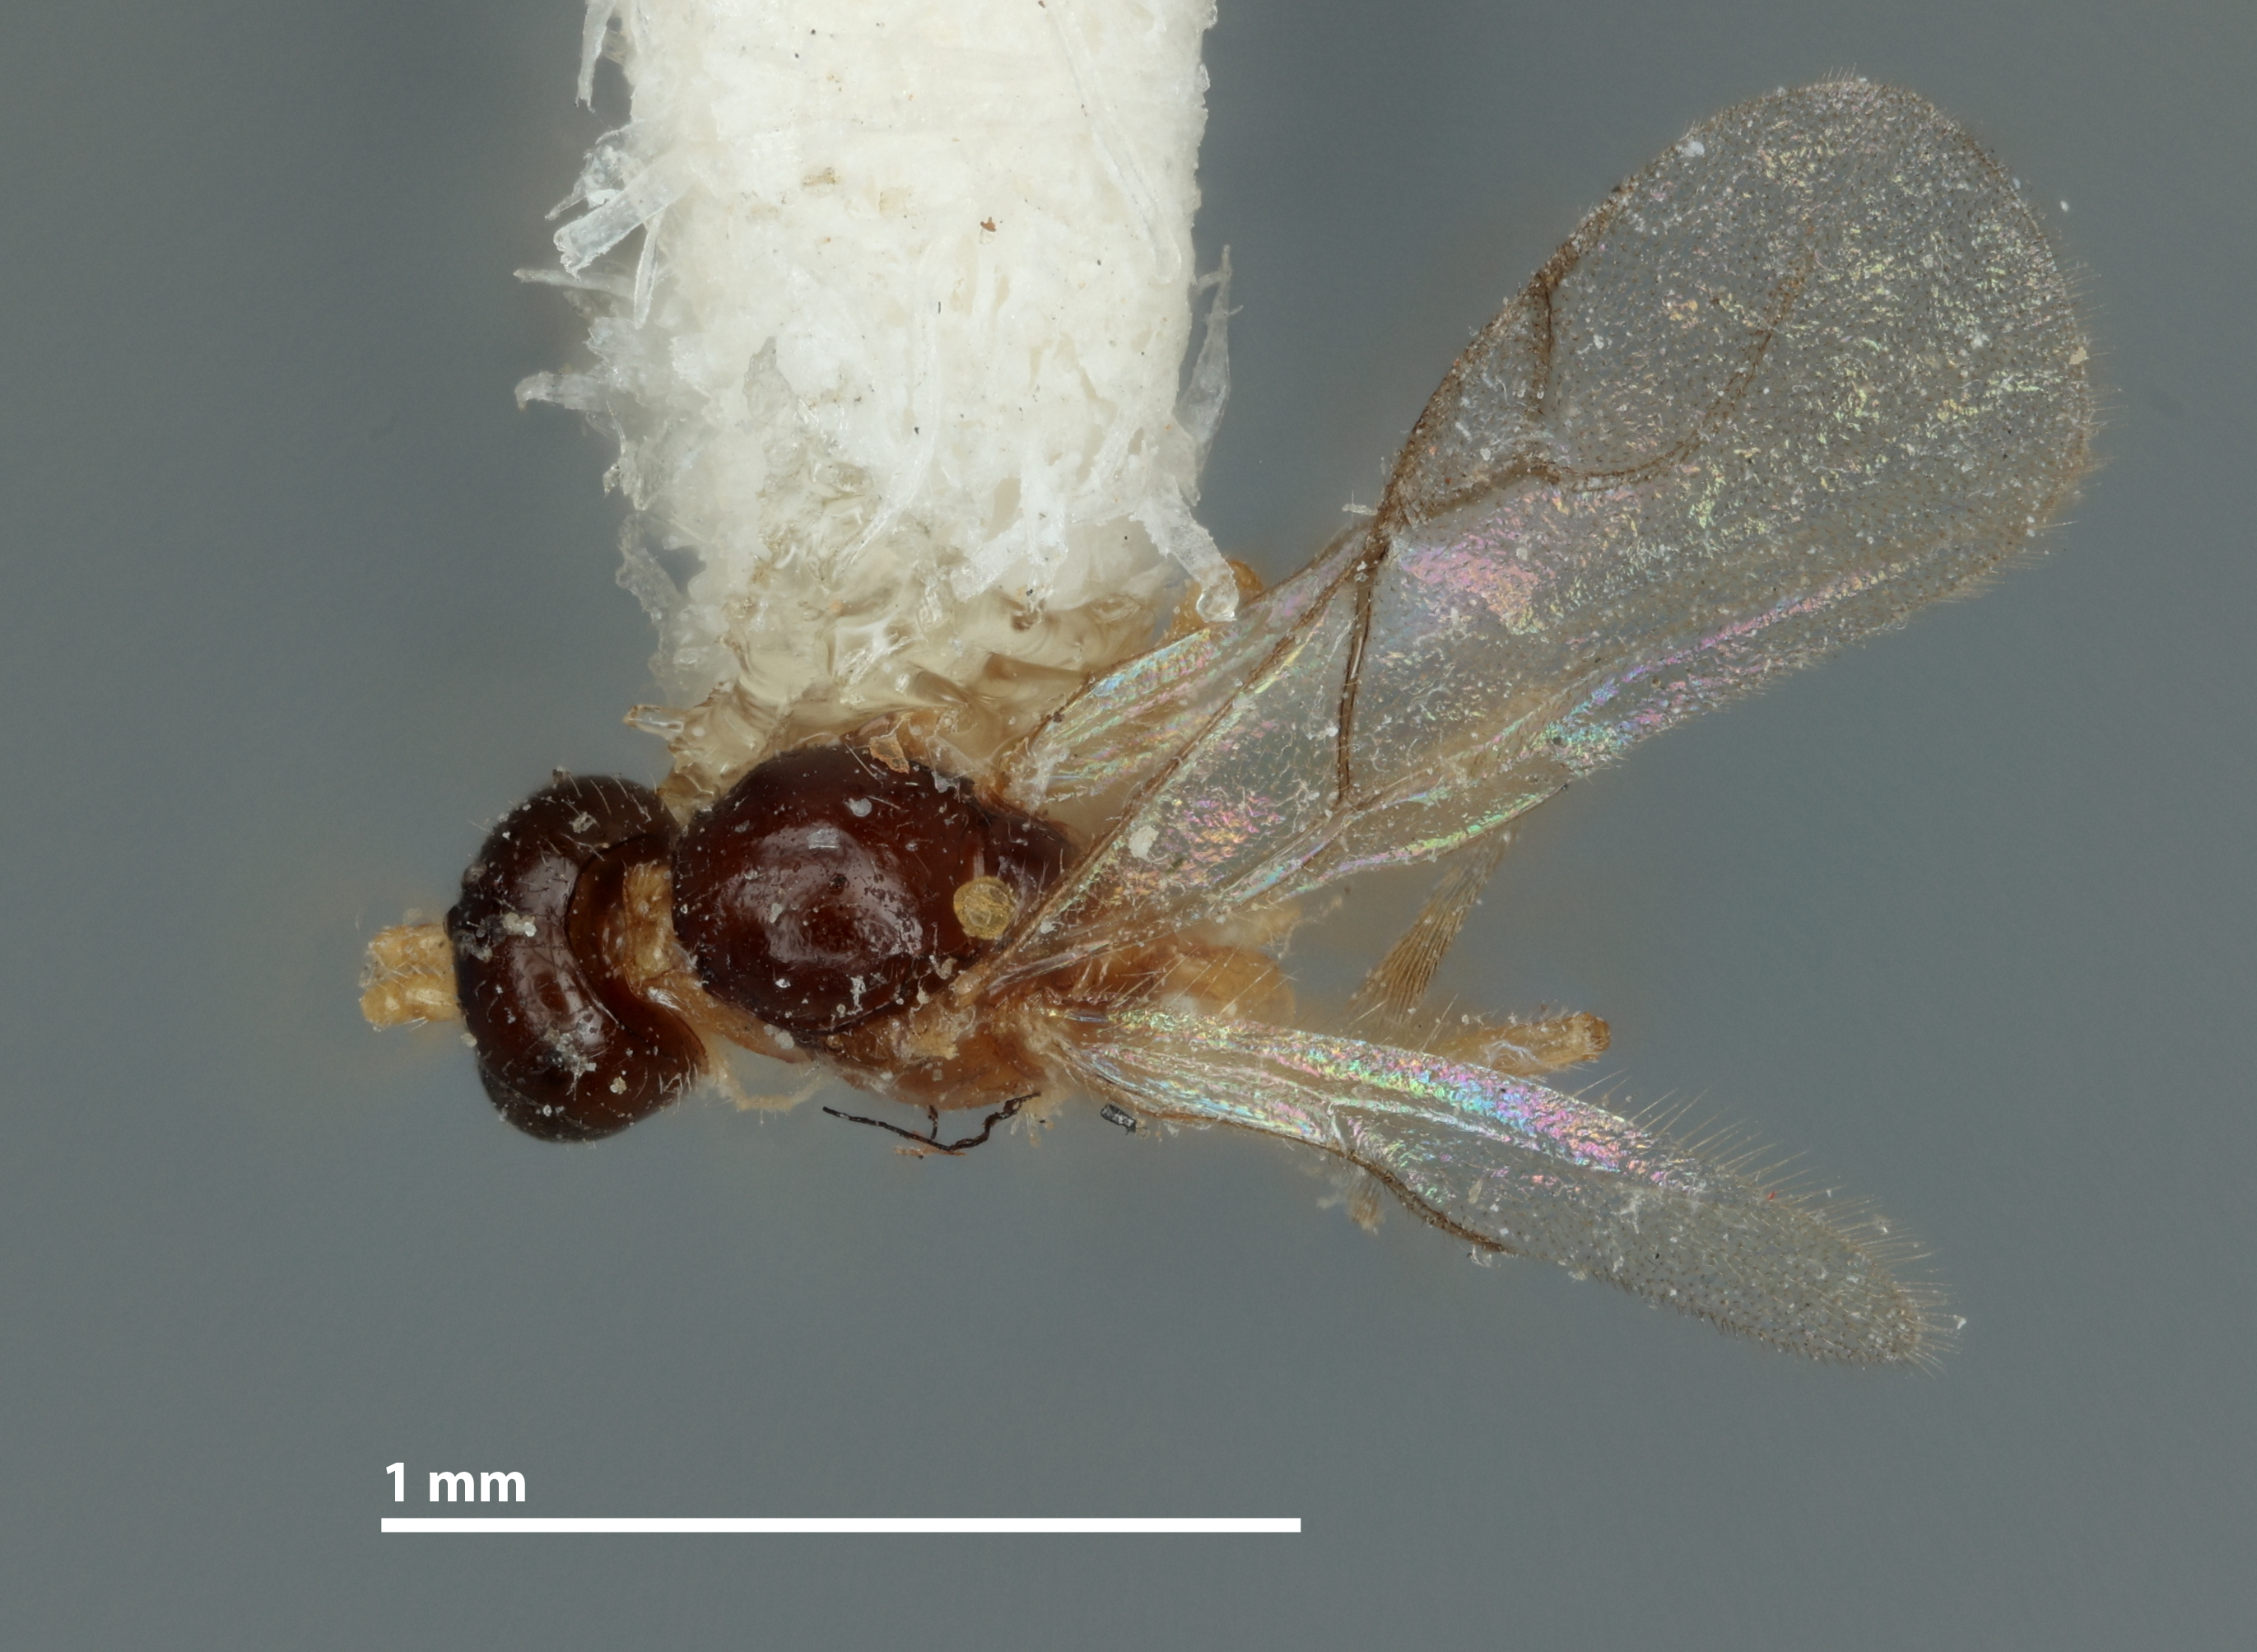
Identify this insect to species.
Bioxys japonicus
